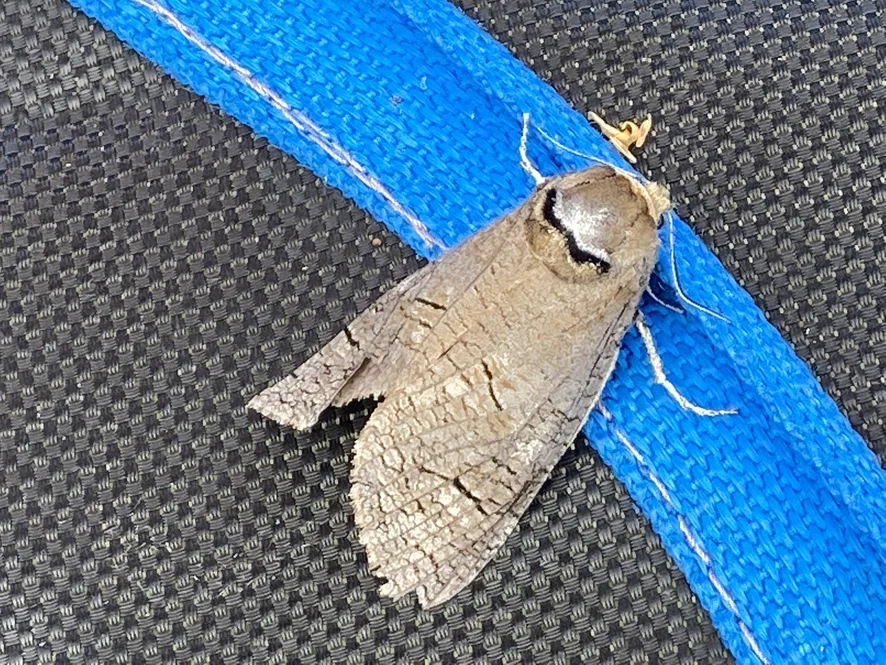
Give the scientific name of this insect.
Cossus cossus
